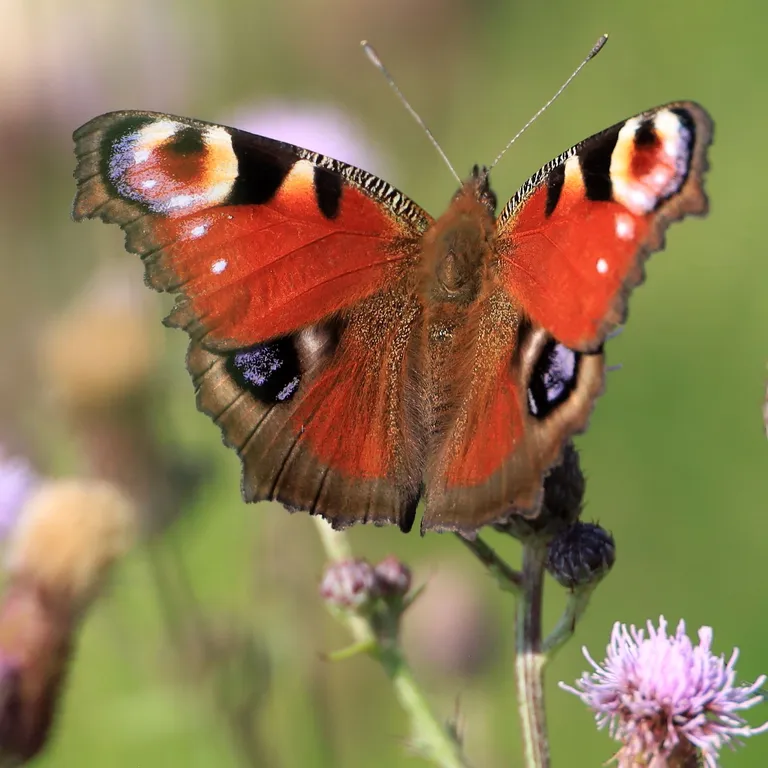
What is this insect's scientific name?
Aglais io
